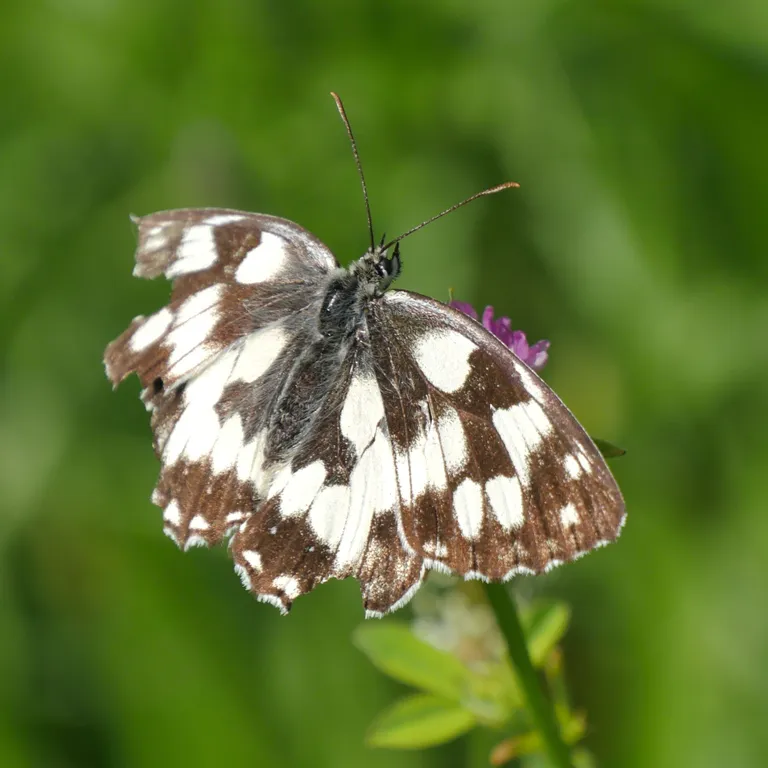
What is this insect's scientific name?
Melanargia galathea
